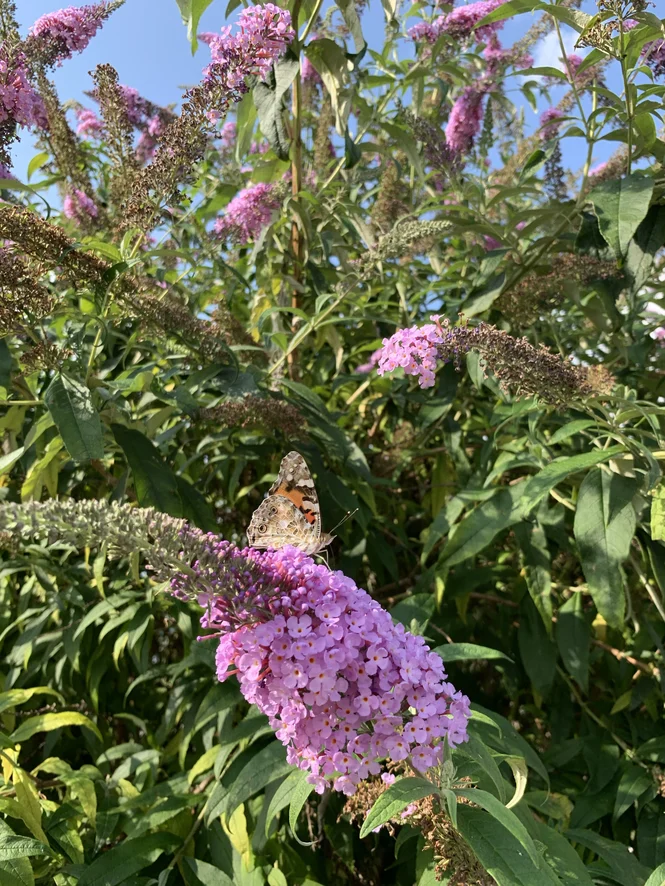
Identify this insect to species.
Vanessa cardui
